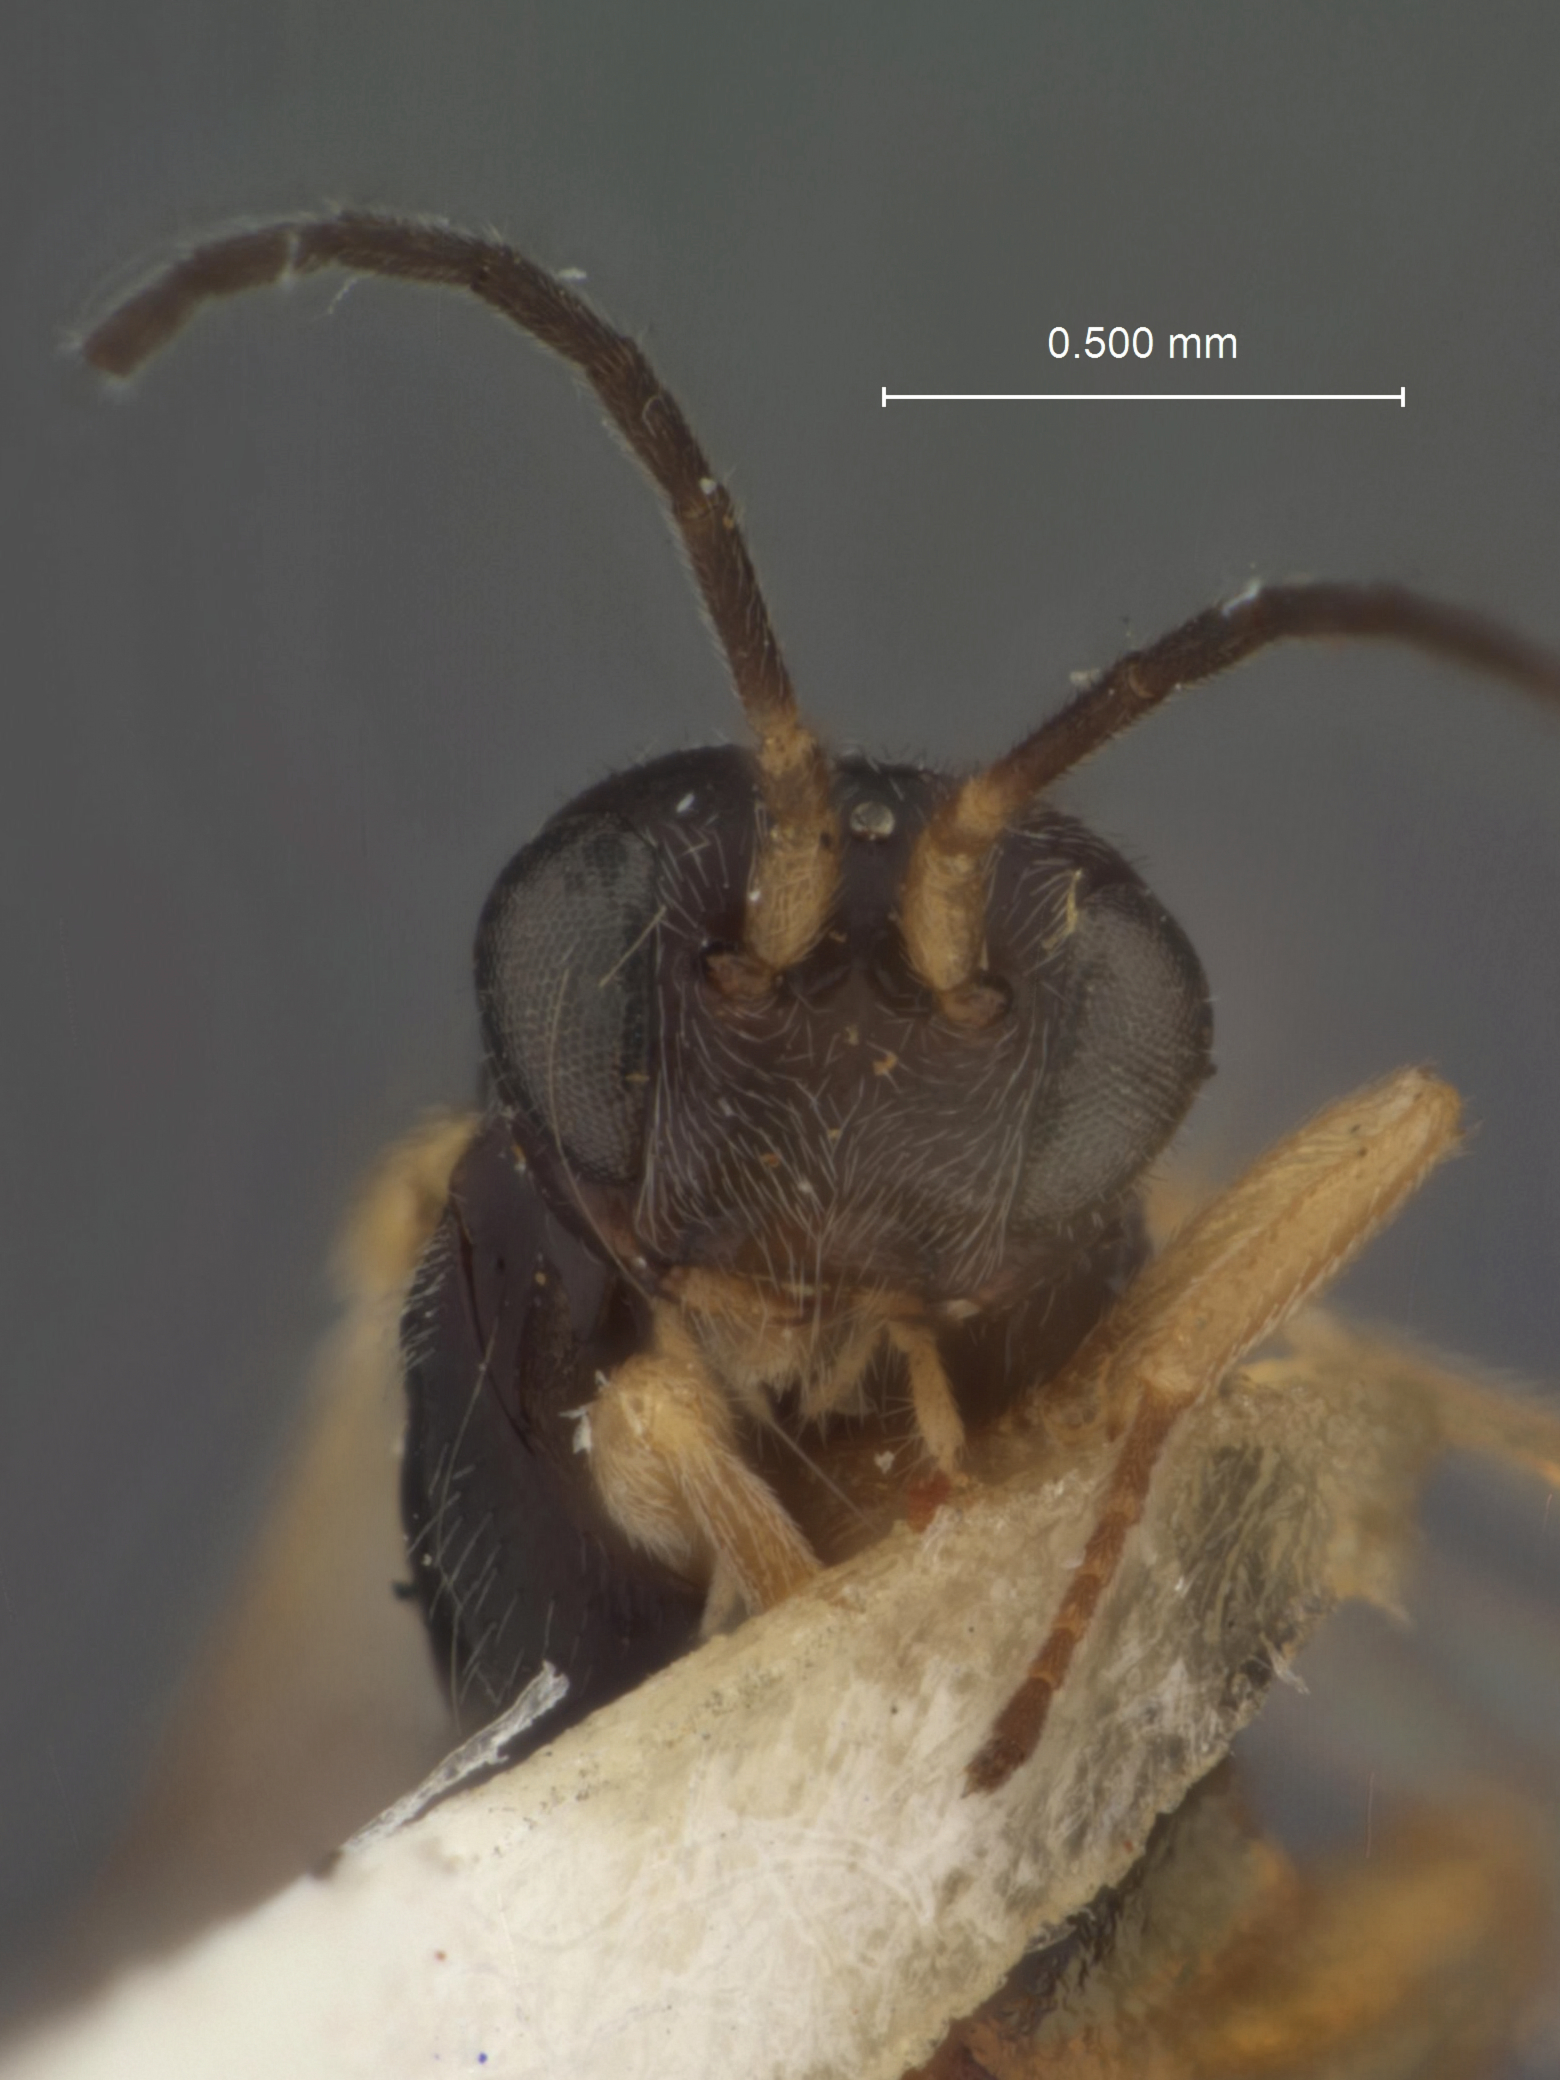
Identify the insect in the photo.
Centistidea ectoedemiae
